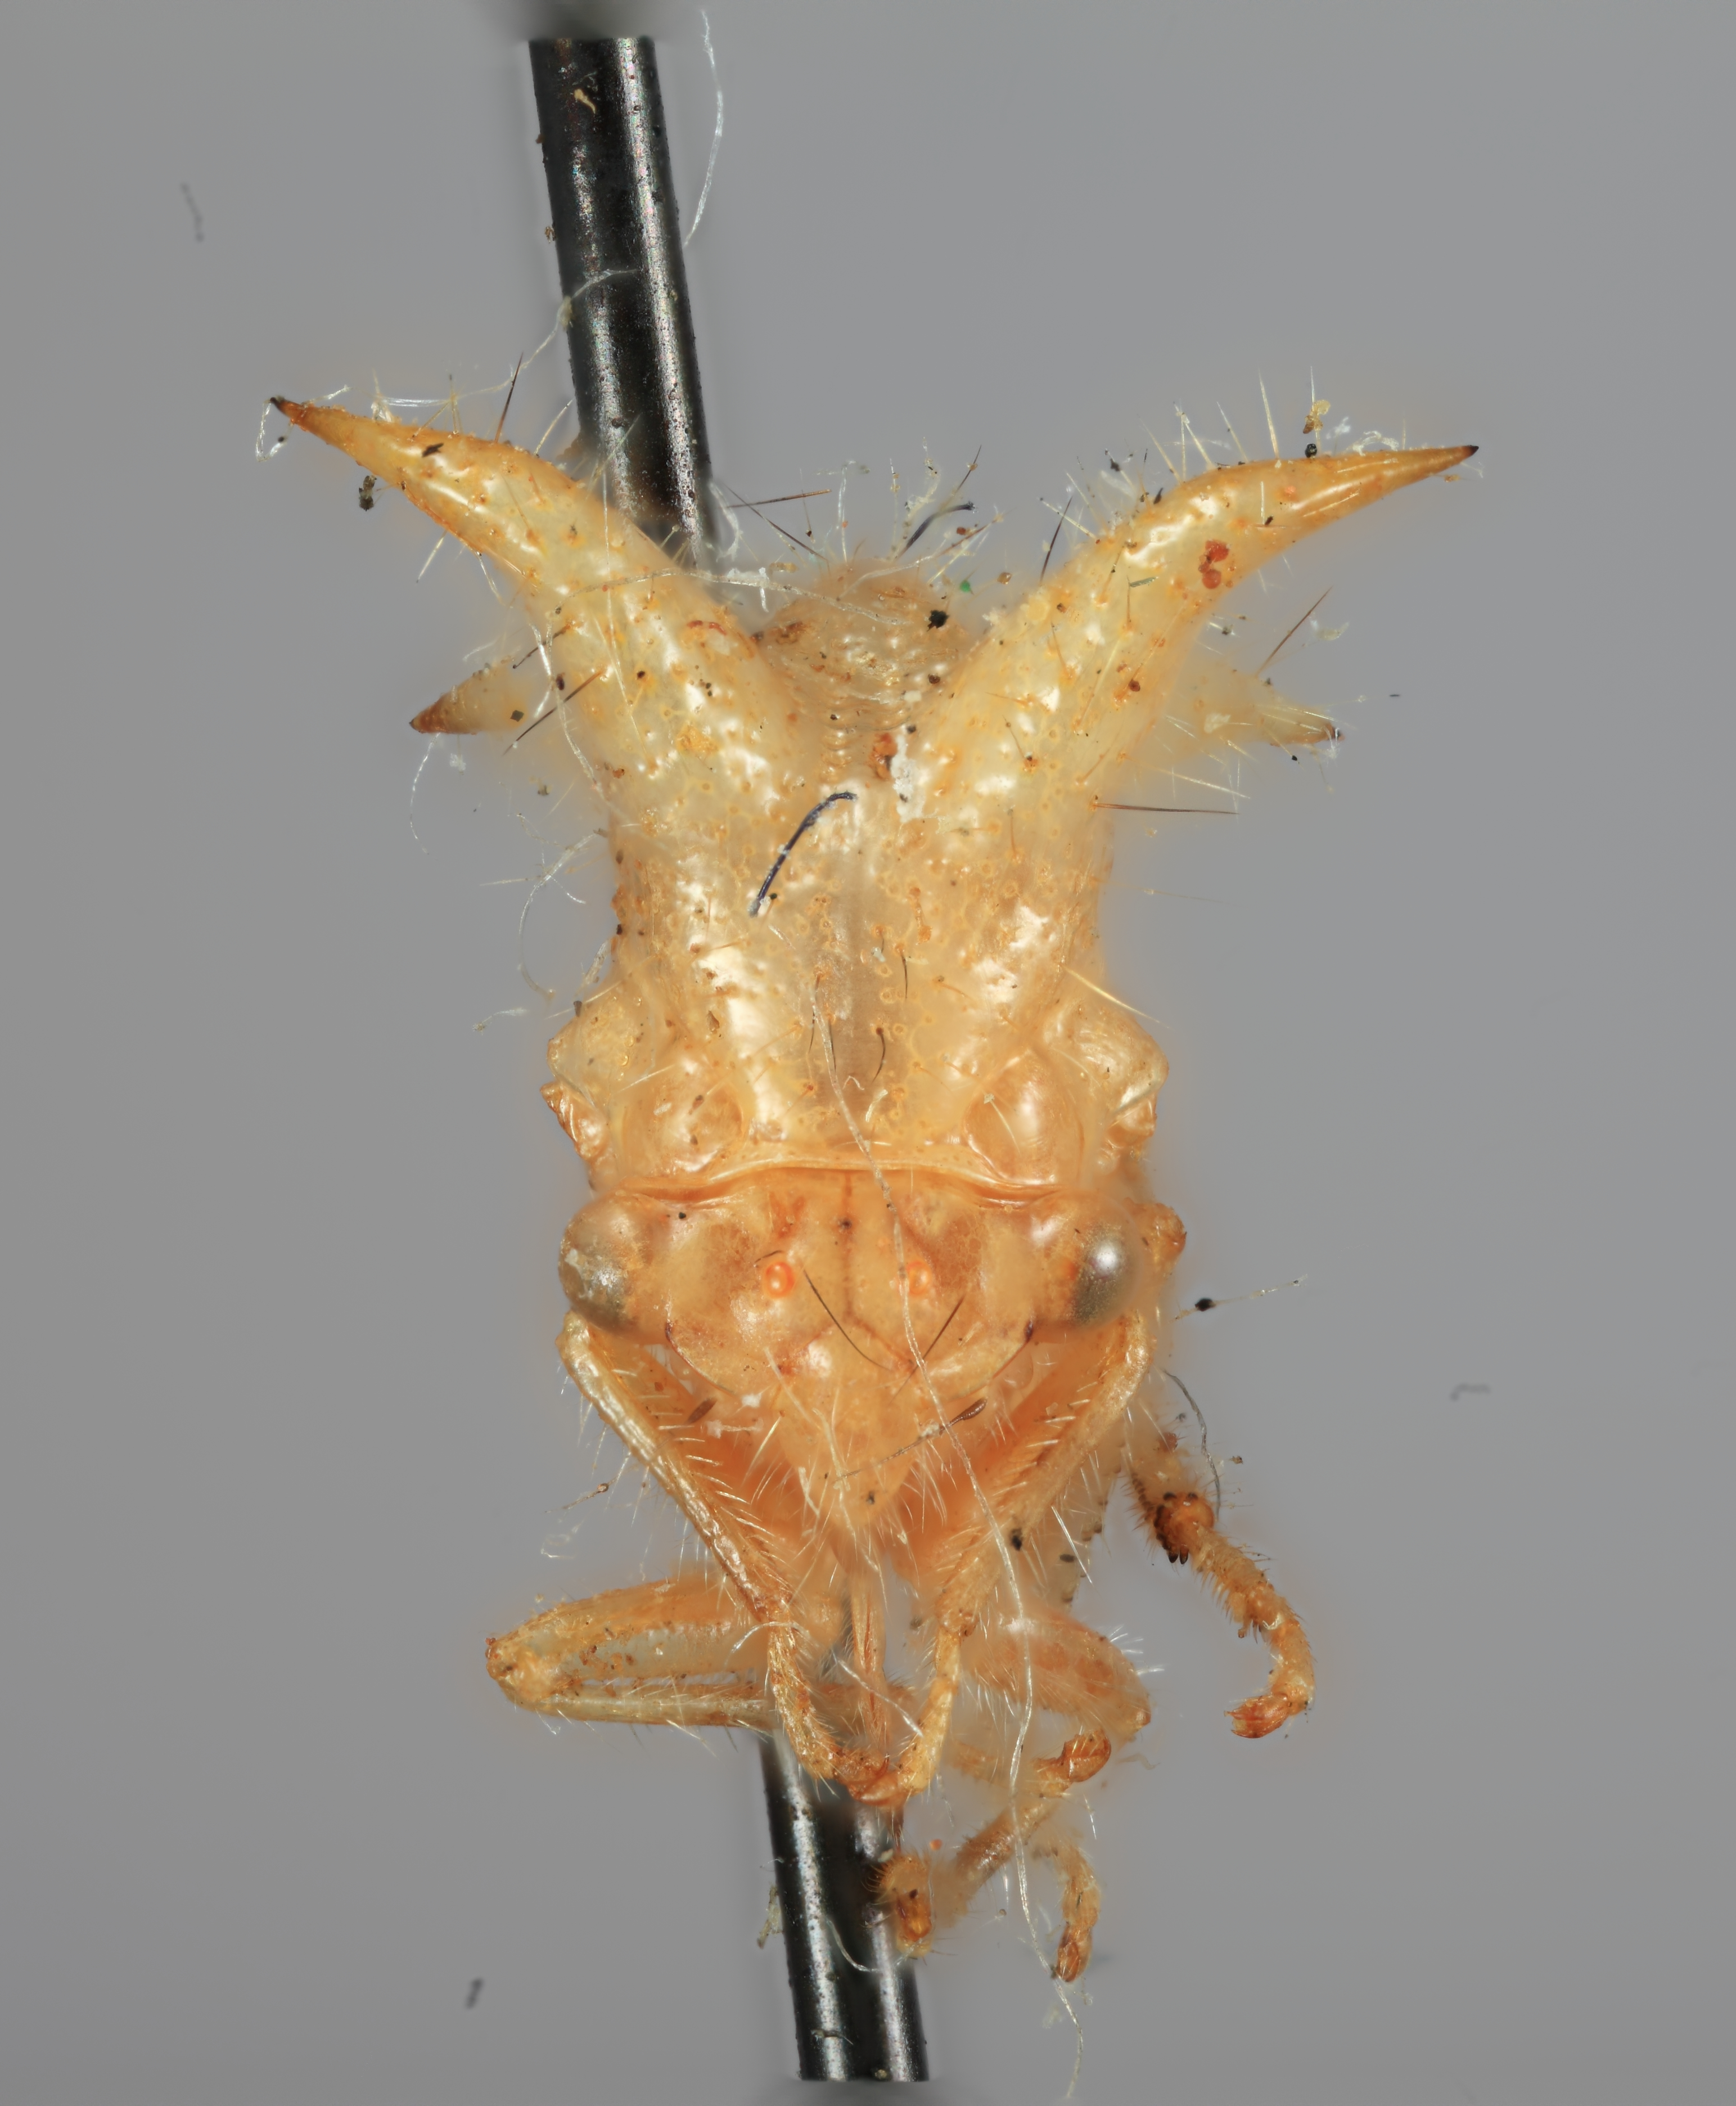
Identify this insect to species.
Poppea longicornis
